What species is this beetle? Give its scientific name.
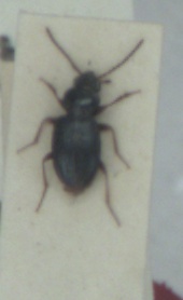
Bembidion schueppelii
